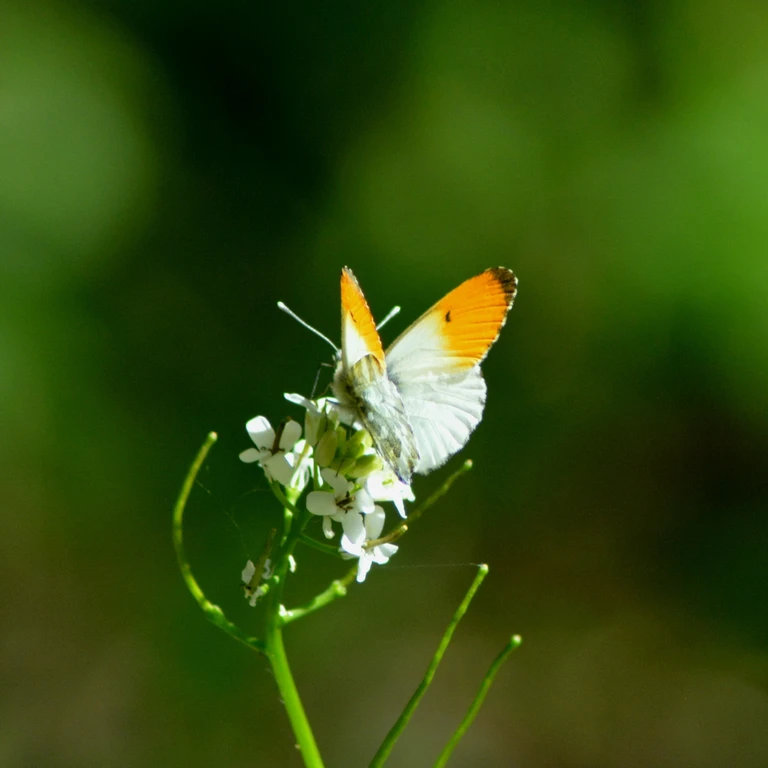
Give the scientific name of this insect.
Anthocharis cardamines
